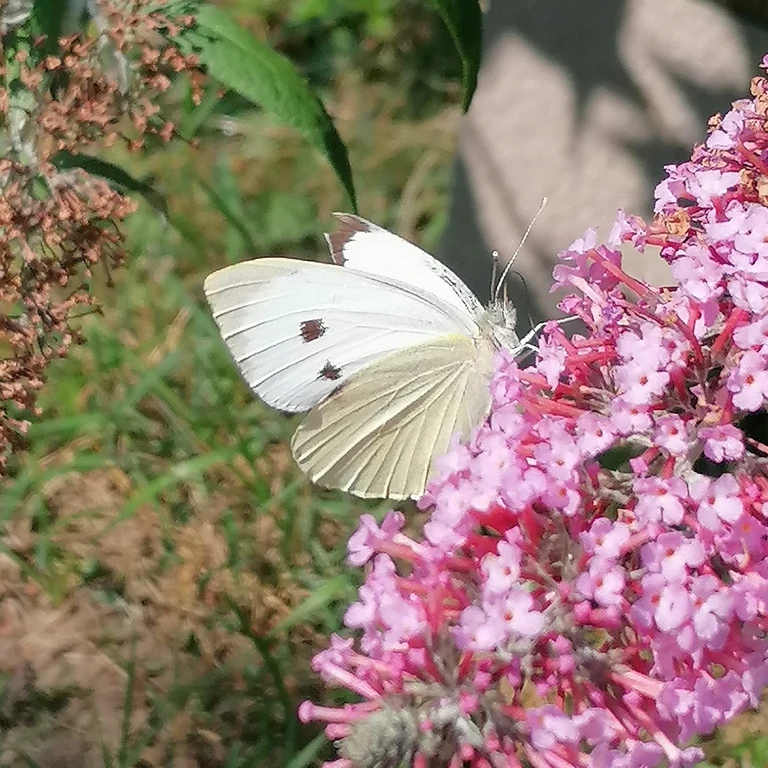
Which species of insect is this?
Pieris brassicae
